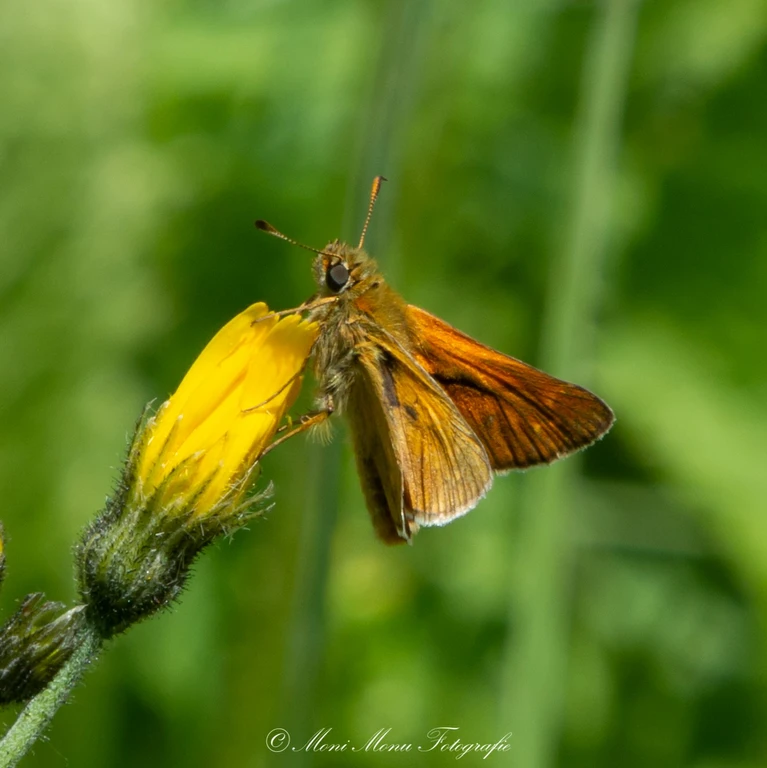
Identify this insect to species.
Ochlodes sylvanus (also Ochlodes venata)
